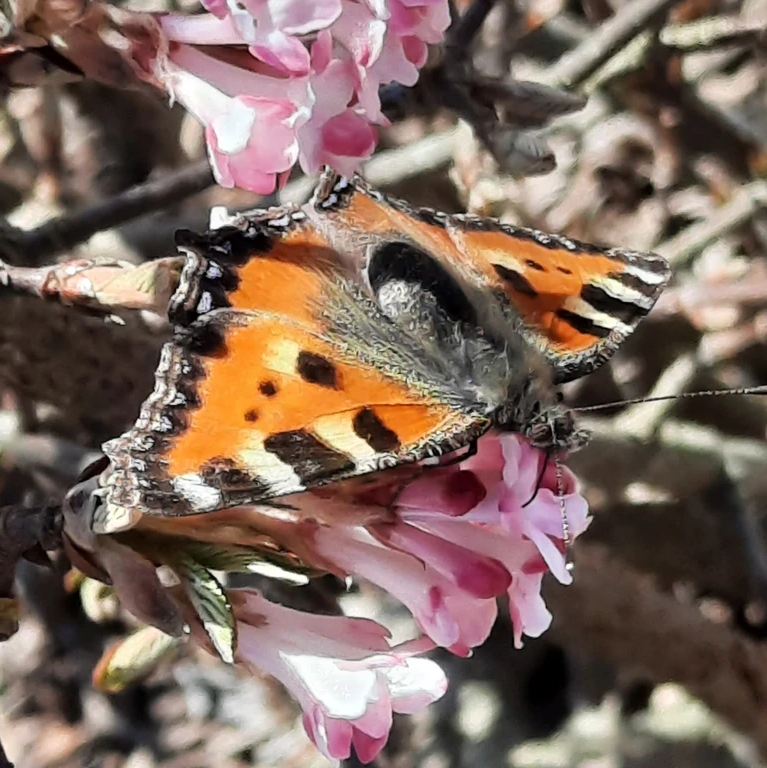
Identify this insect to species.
Aglais urticae
